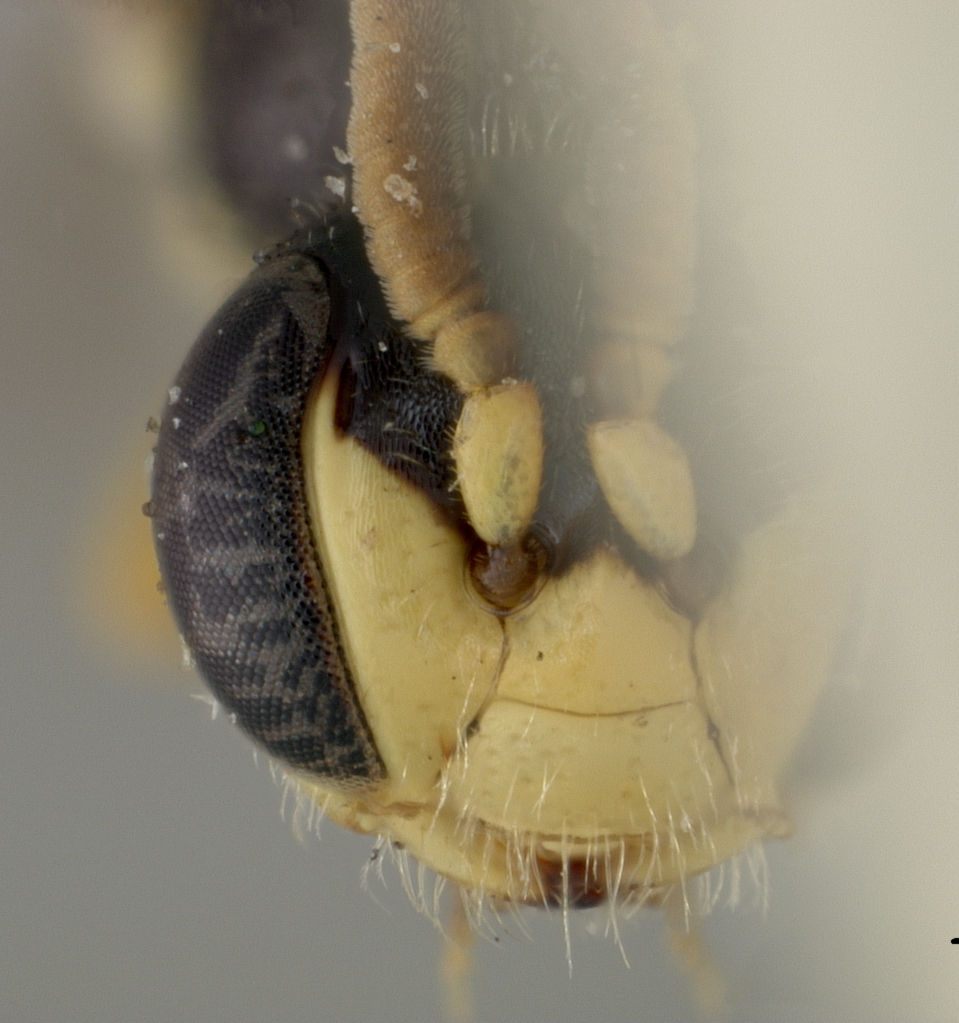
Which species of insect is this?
Euryglossa mutica
